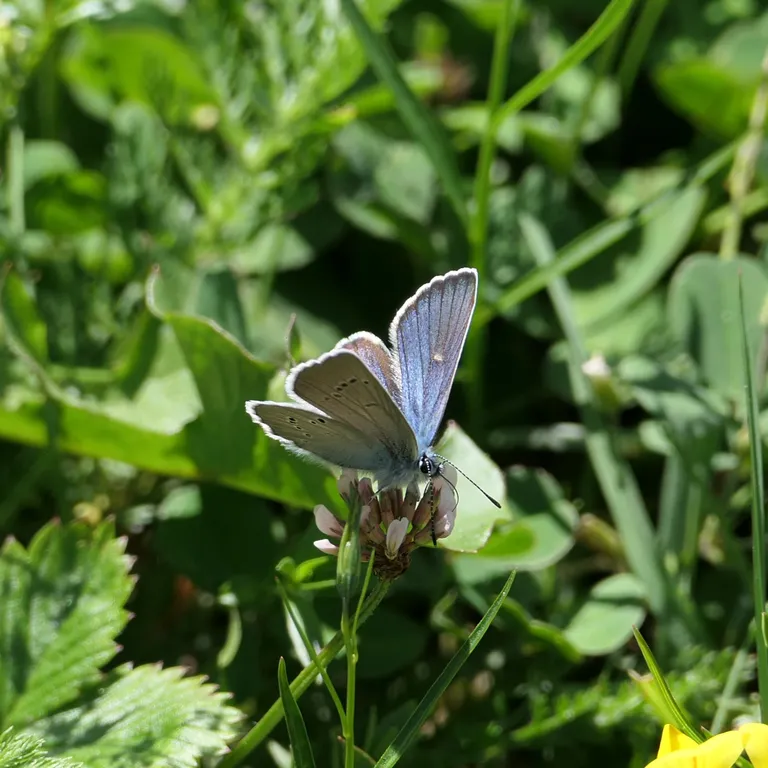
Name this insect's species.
Cyaniris semiargus
